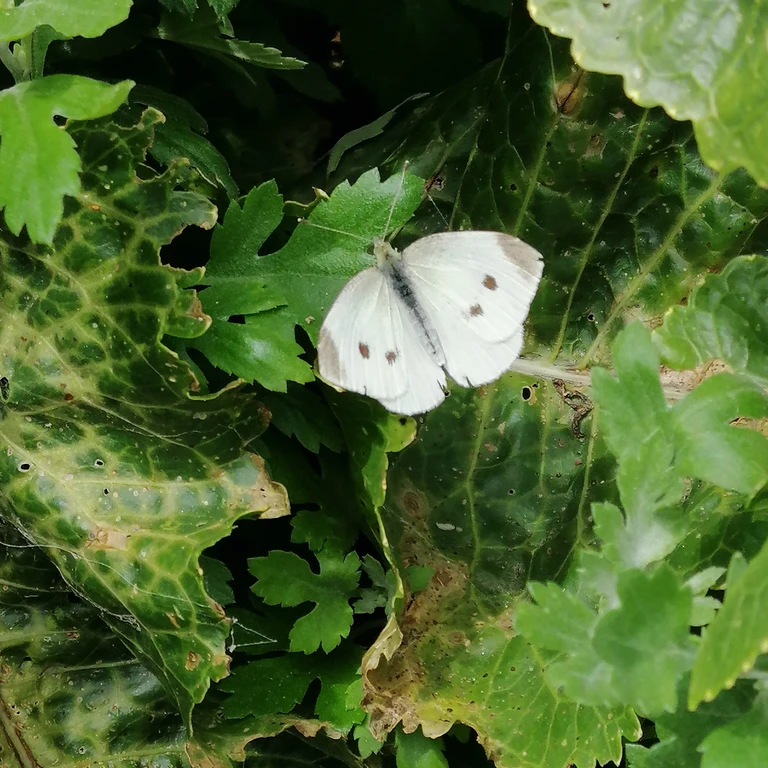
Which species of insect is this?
Pieris rapae
